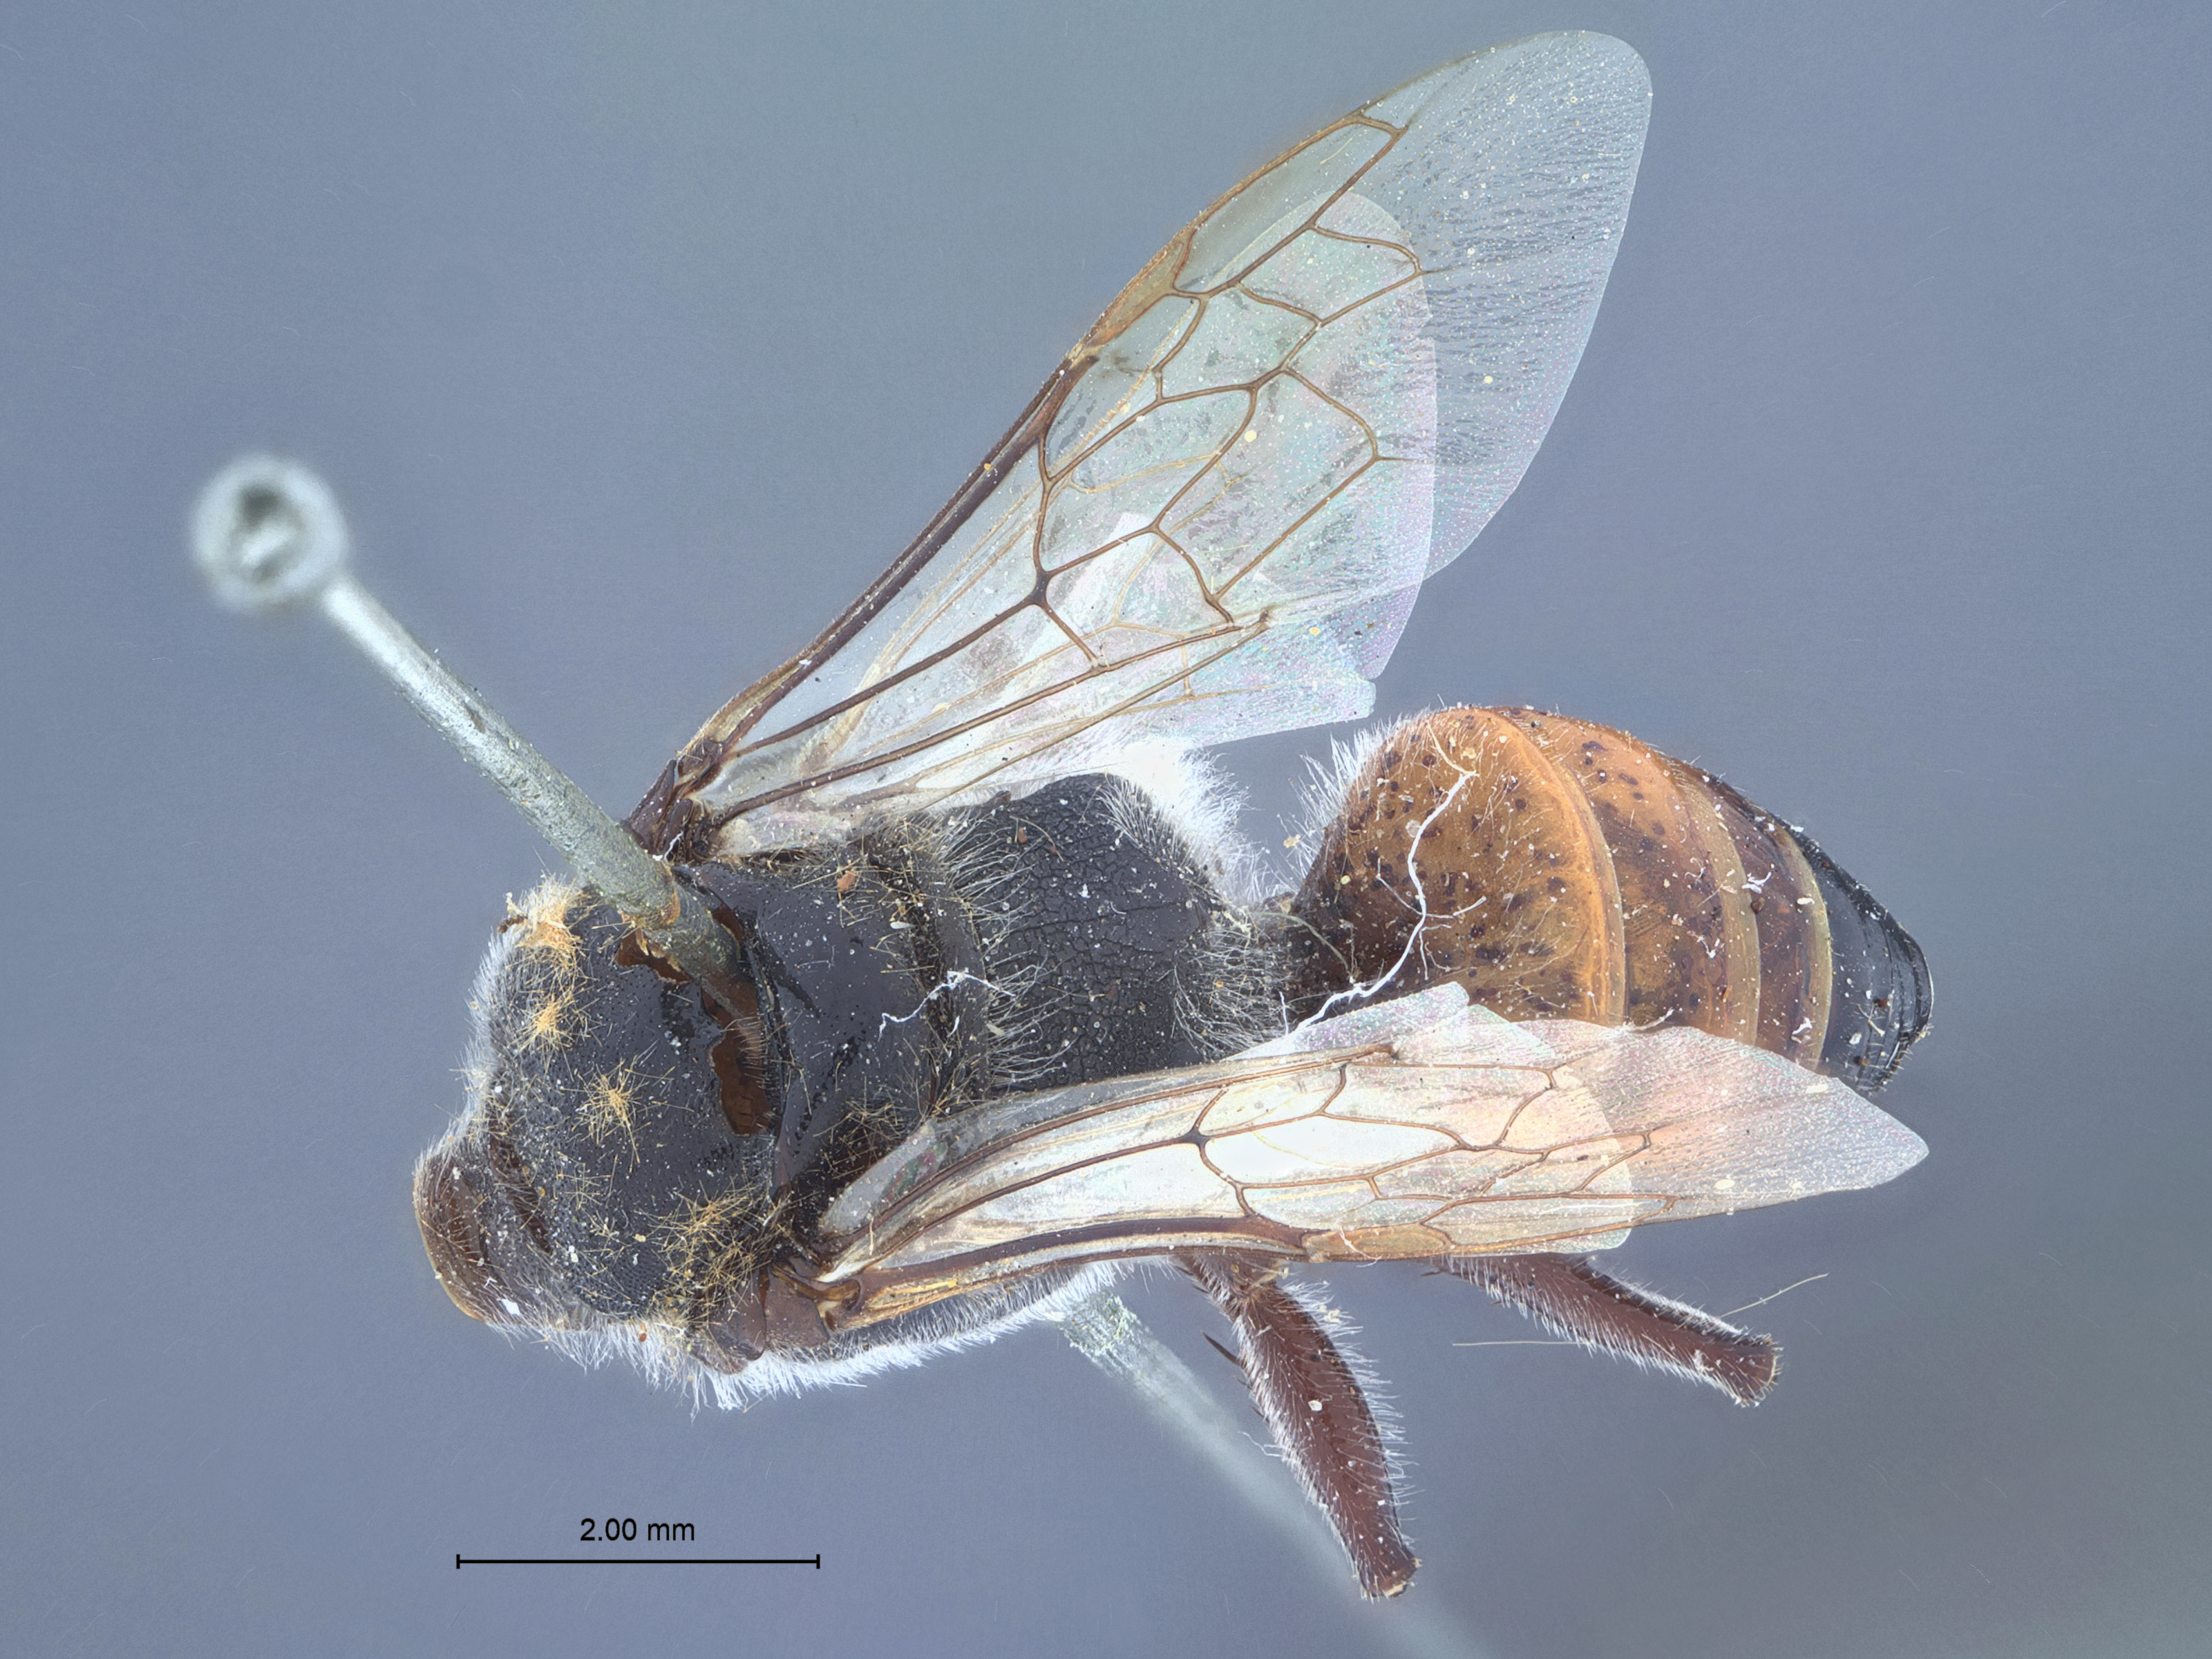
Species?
Astata terminata
